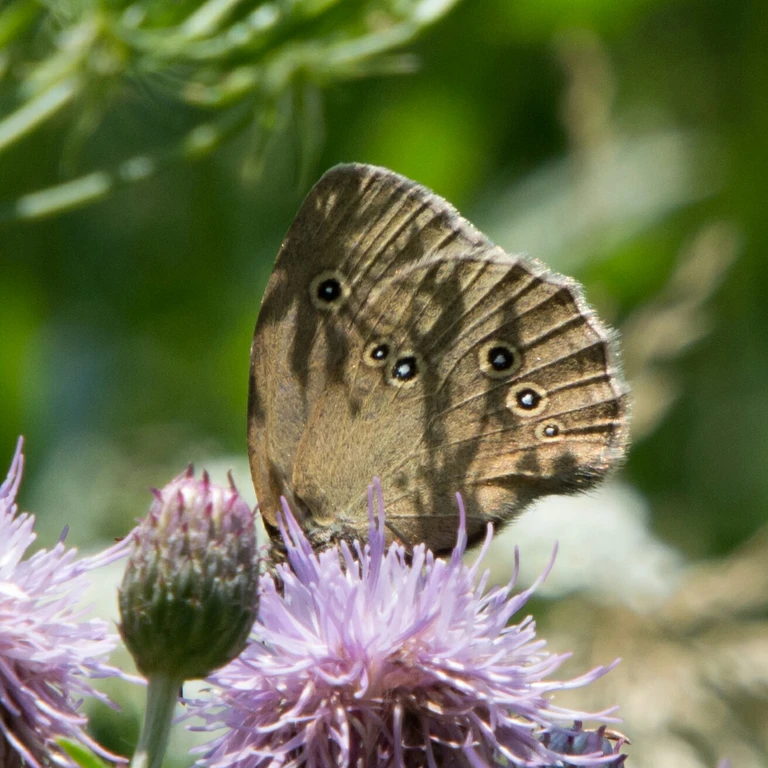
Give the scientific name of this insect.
Aphantopus hyperantus
